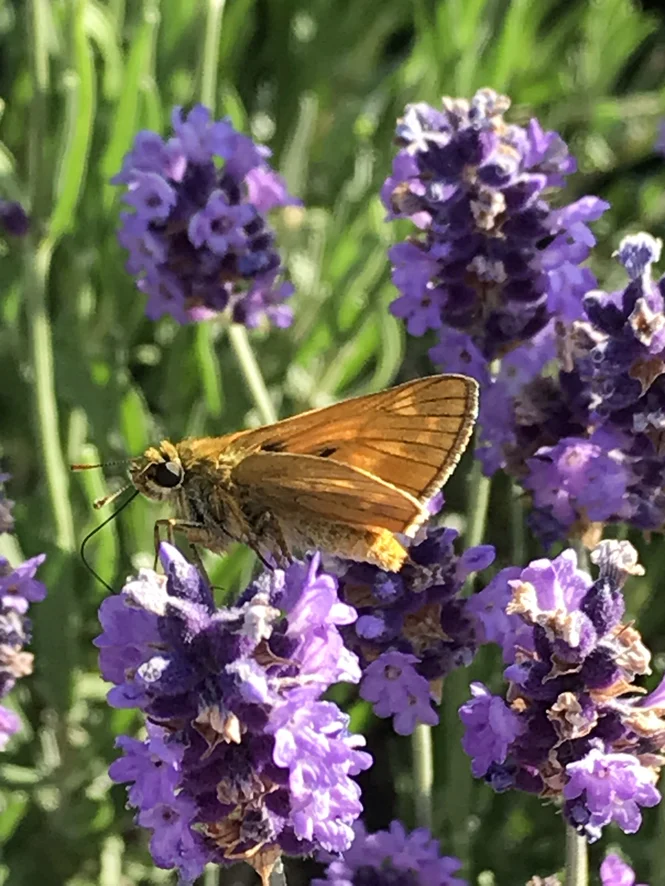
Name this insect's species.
Ochlodes sylvanus (also Ochlodes venata)
